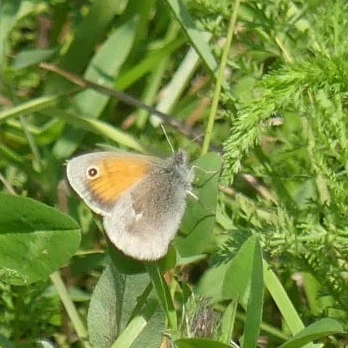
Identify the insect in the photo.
Coenonympha pamphilus
